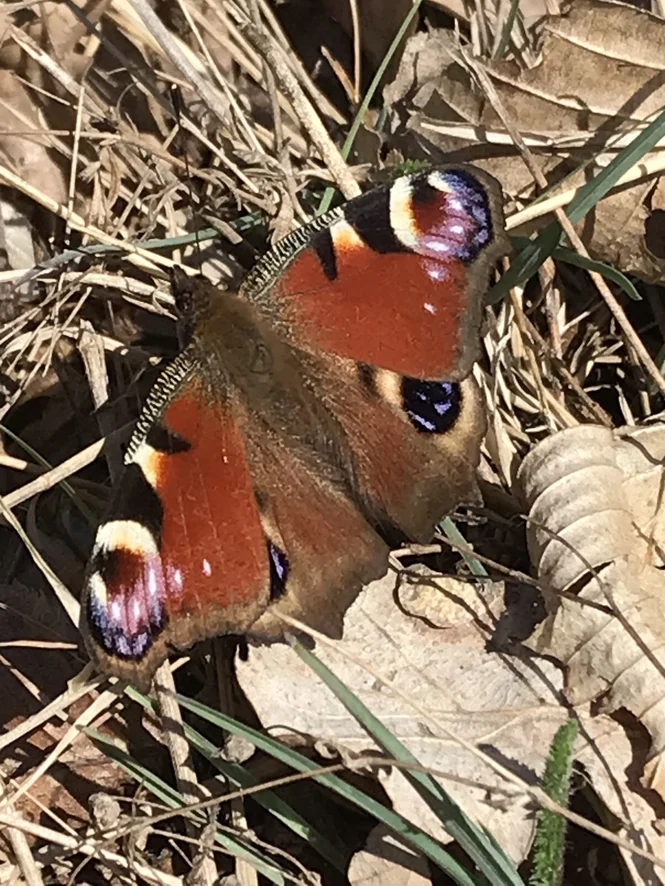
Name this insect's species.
Aglais io
